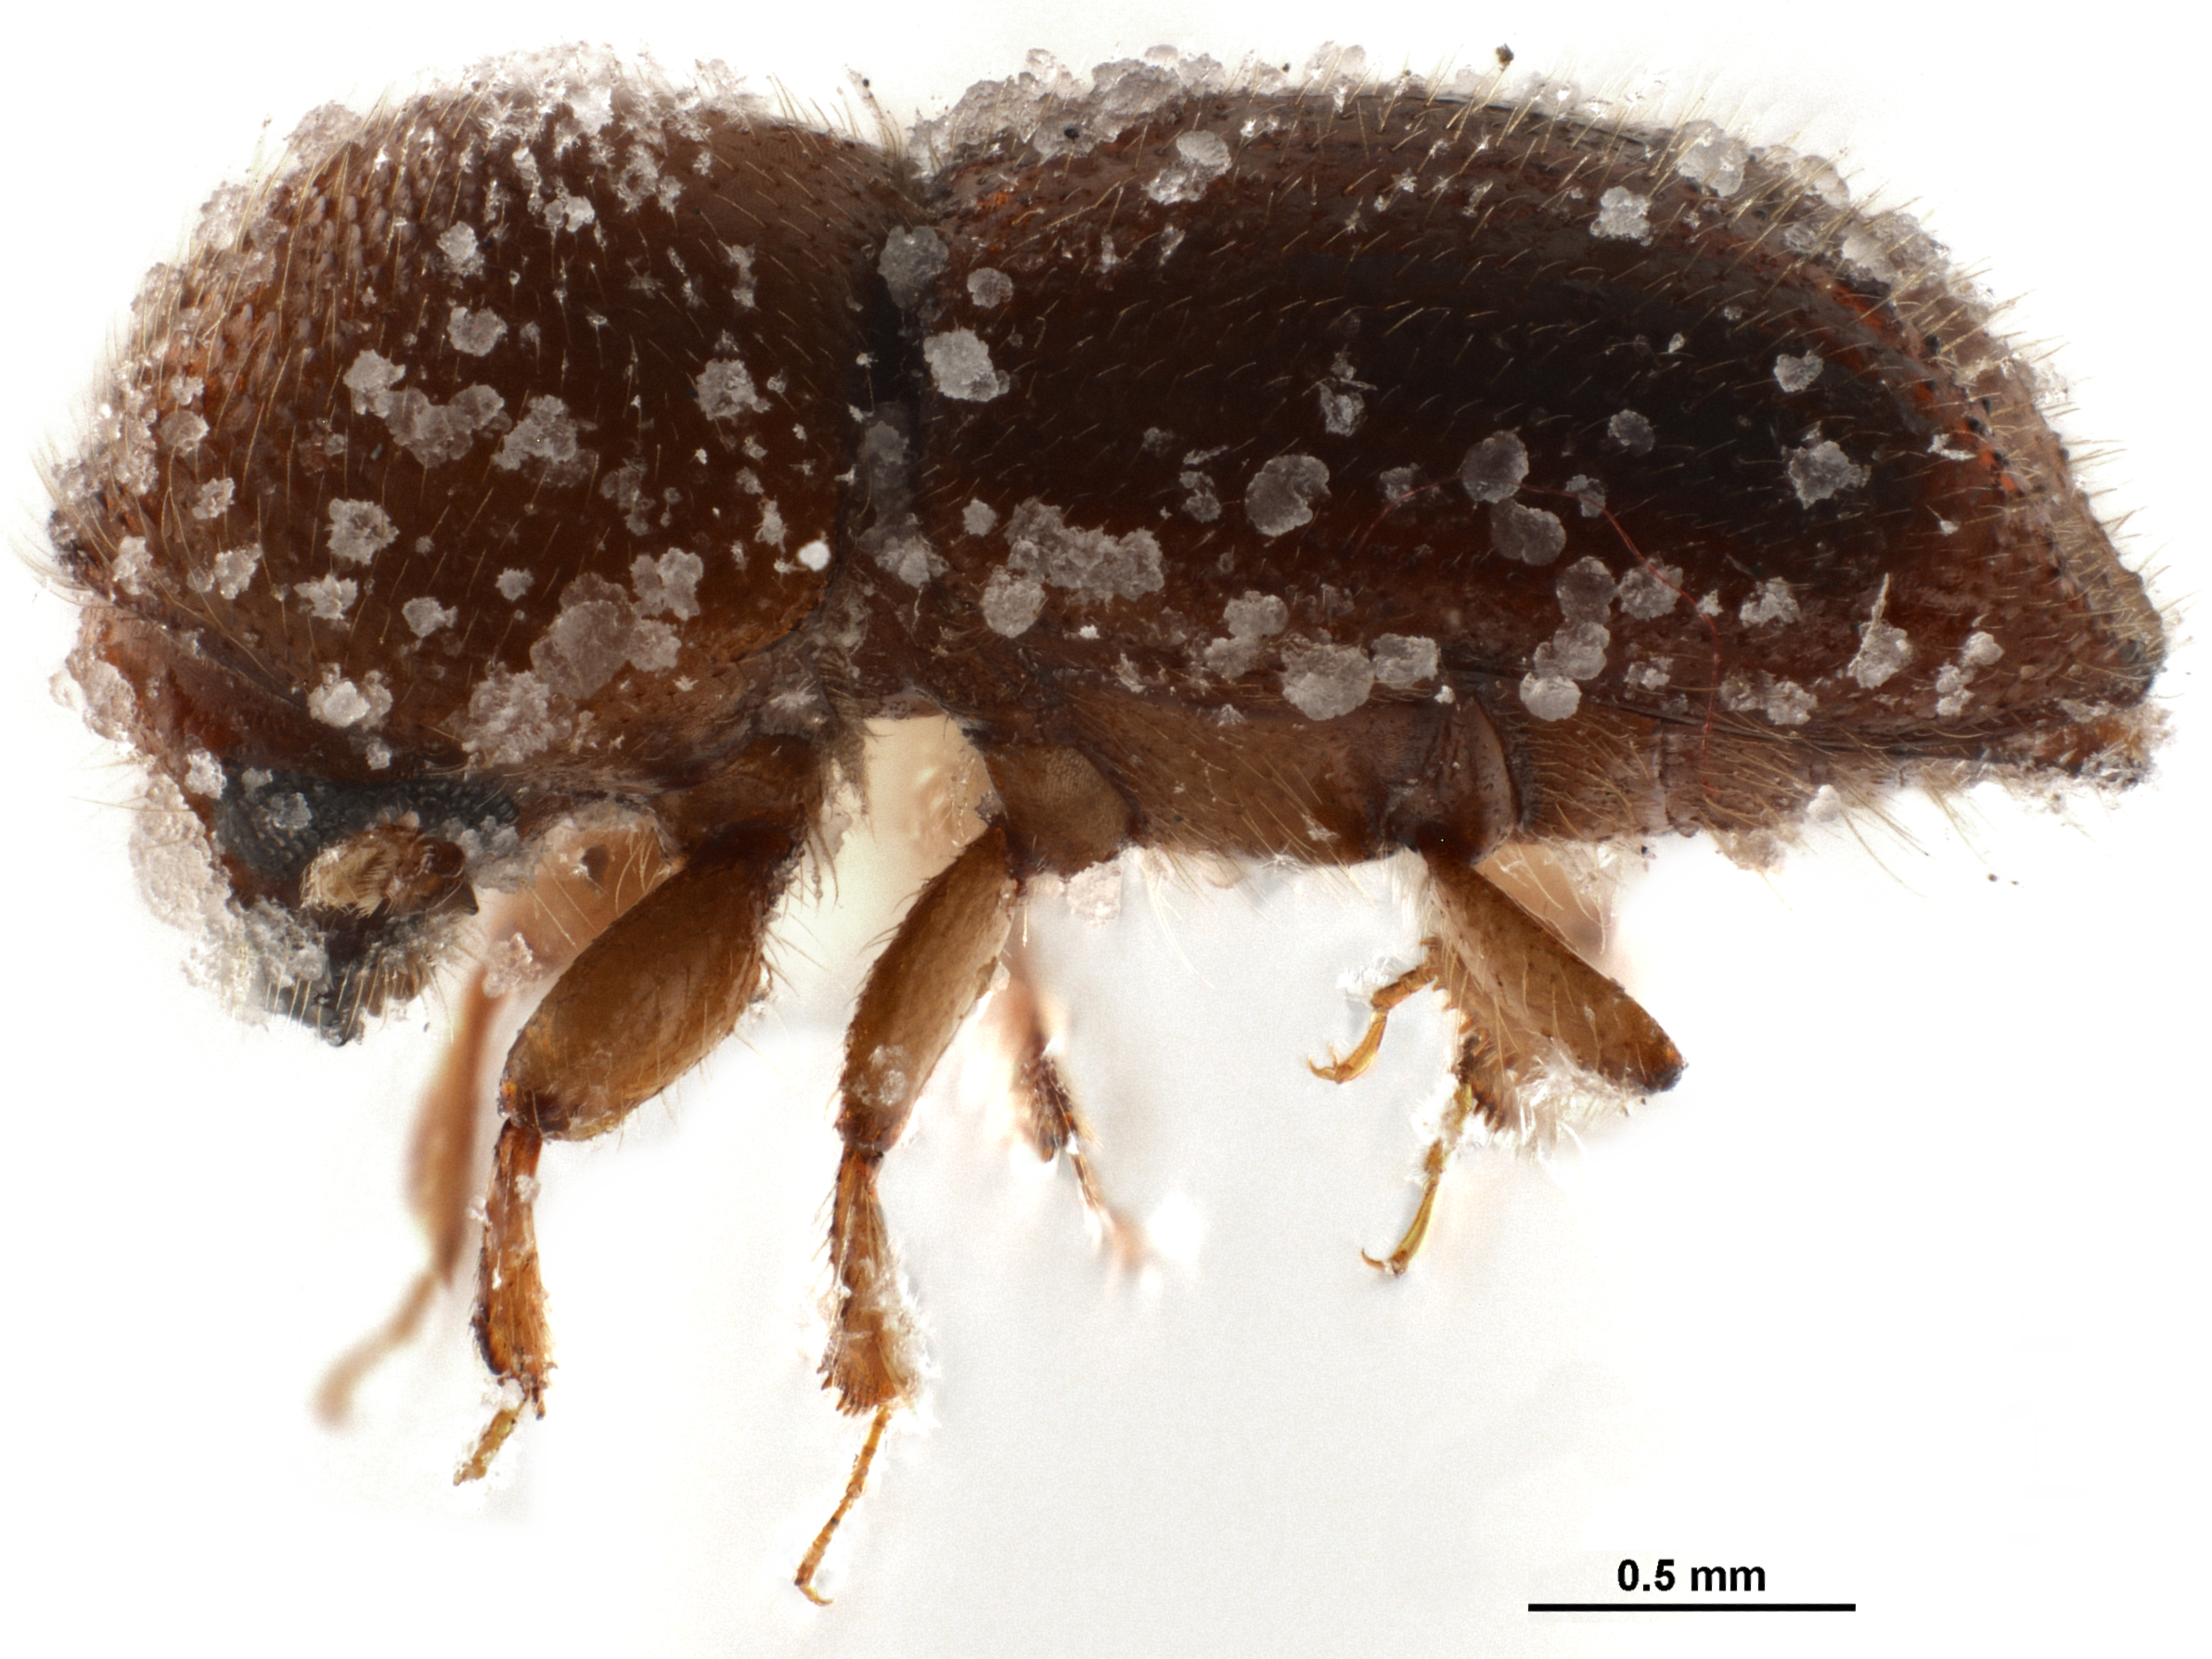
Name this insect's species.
Theoborus coartatus
